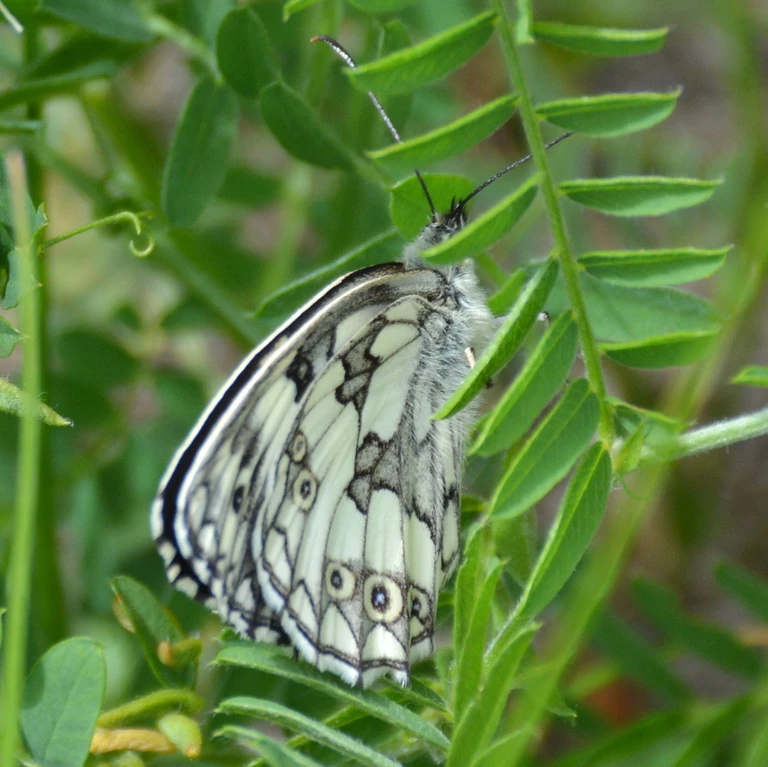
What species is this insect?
Melanargia galathea
